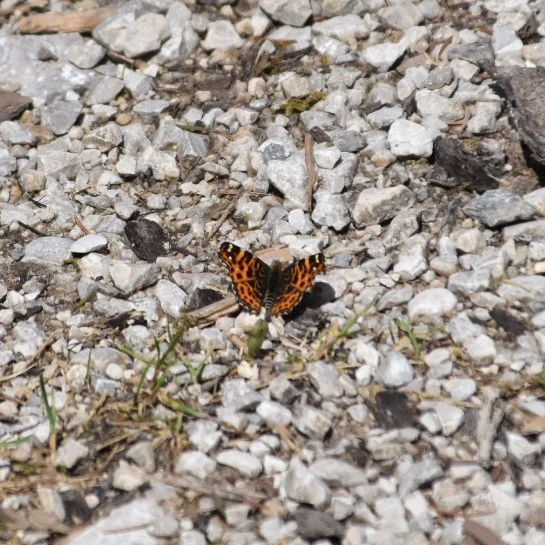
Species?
Araschnia levana
